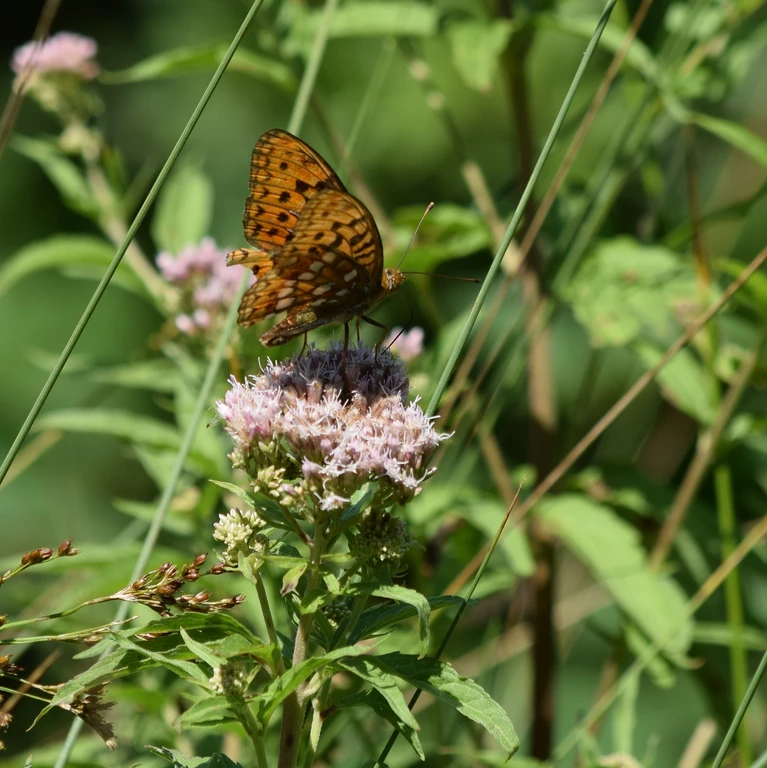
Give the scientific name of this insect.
Fabriciana adippe
